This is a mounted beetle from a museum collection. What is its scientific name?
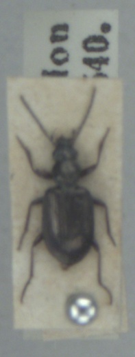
Bembidion punctulatum
